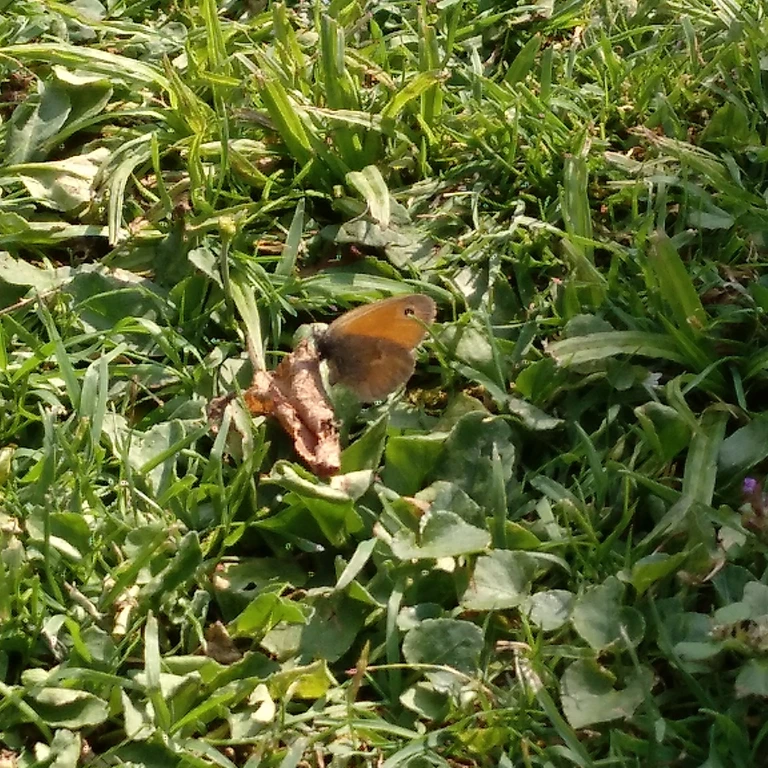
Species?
Coenonympha pamphilus
